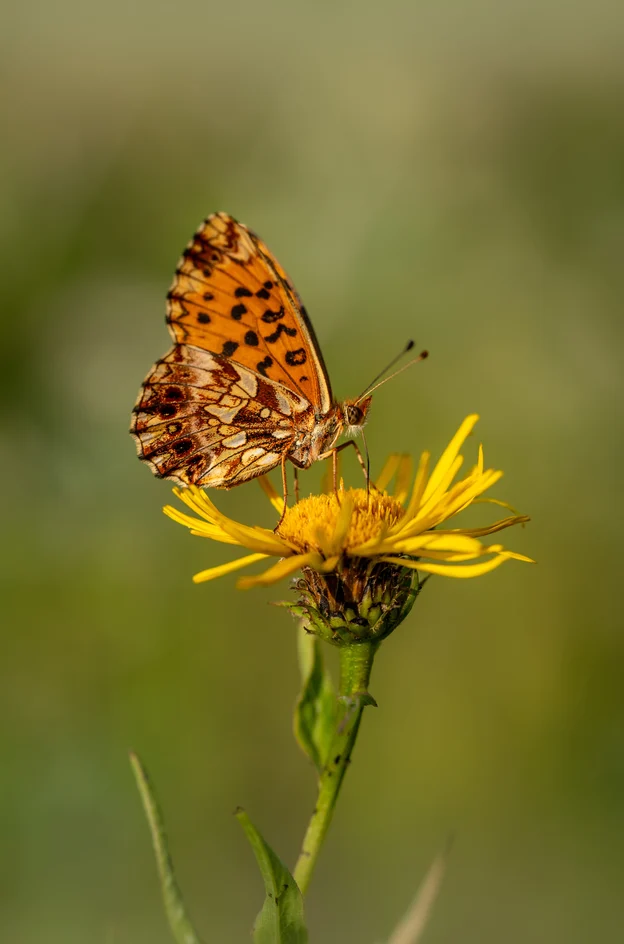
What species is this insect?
Boloria dia
